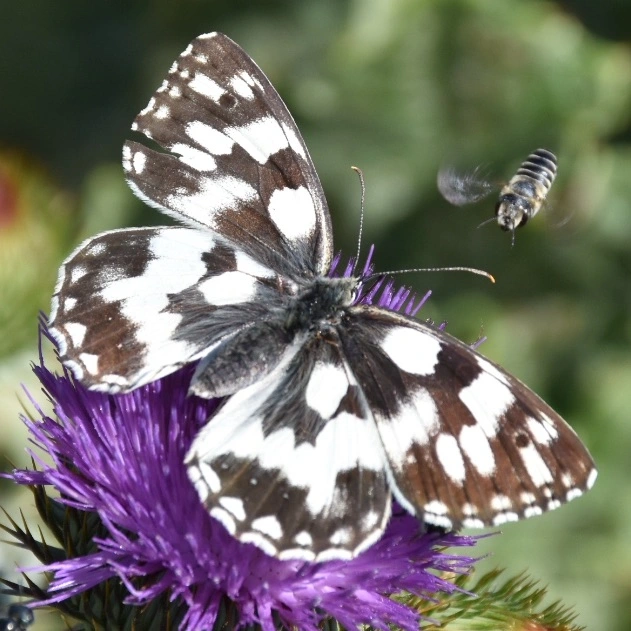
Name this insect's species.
Melanargia galathea
